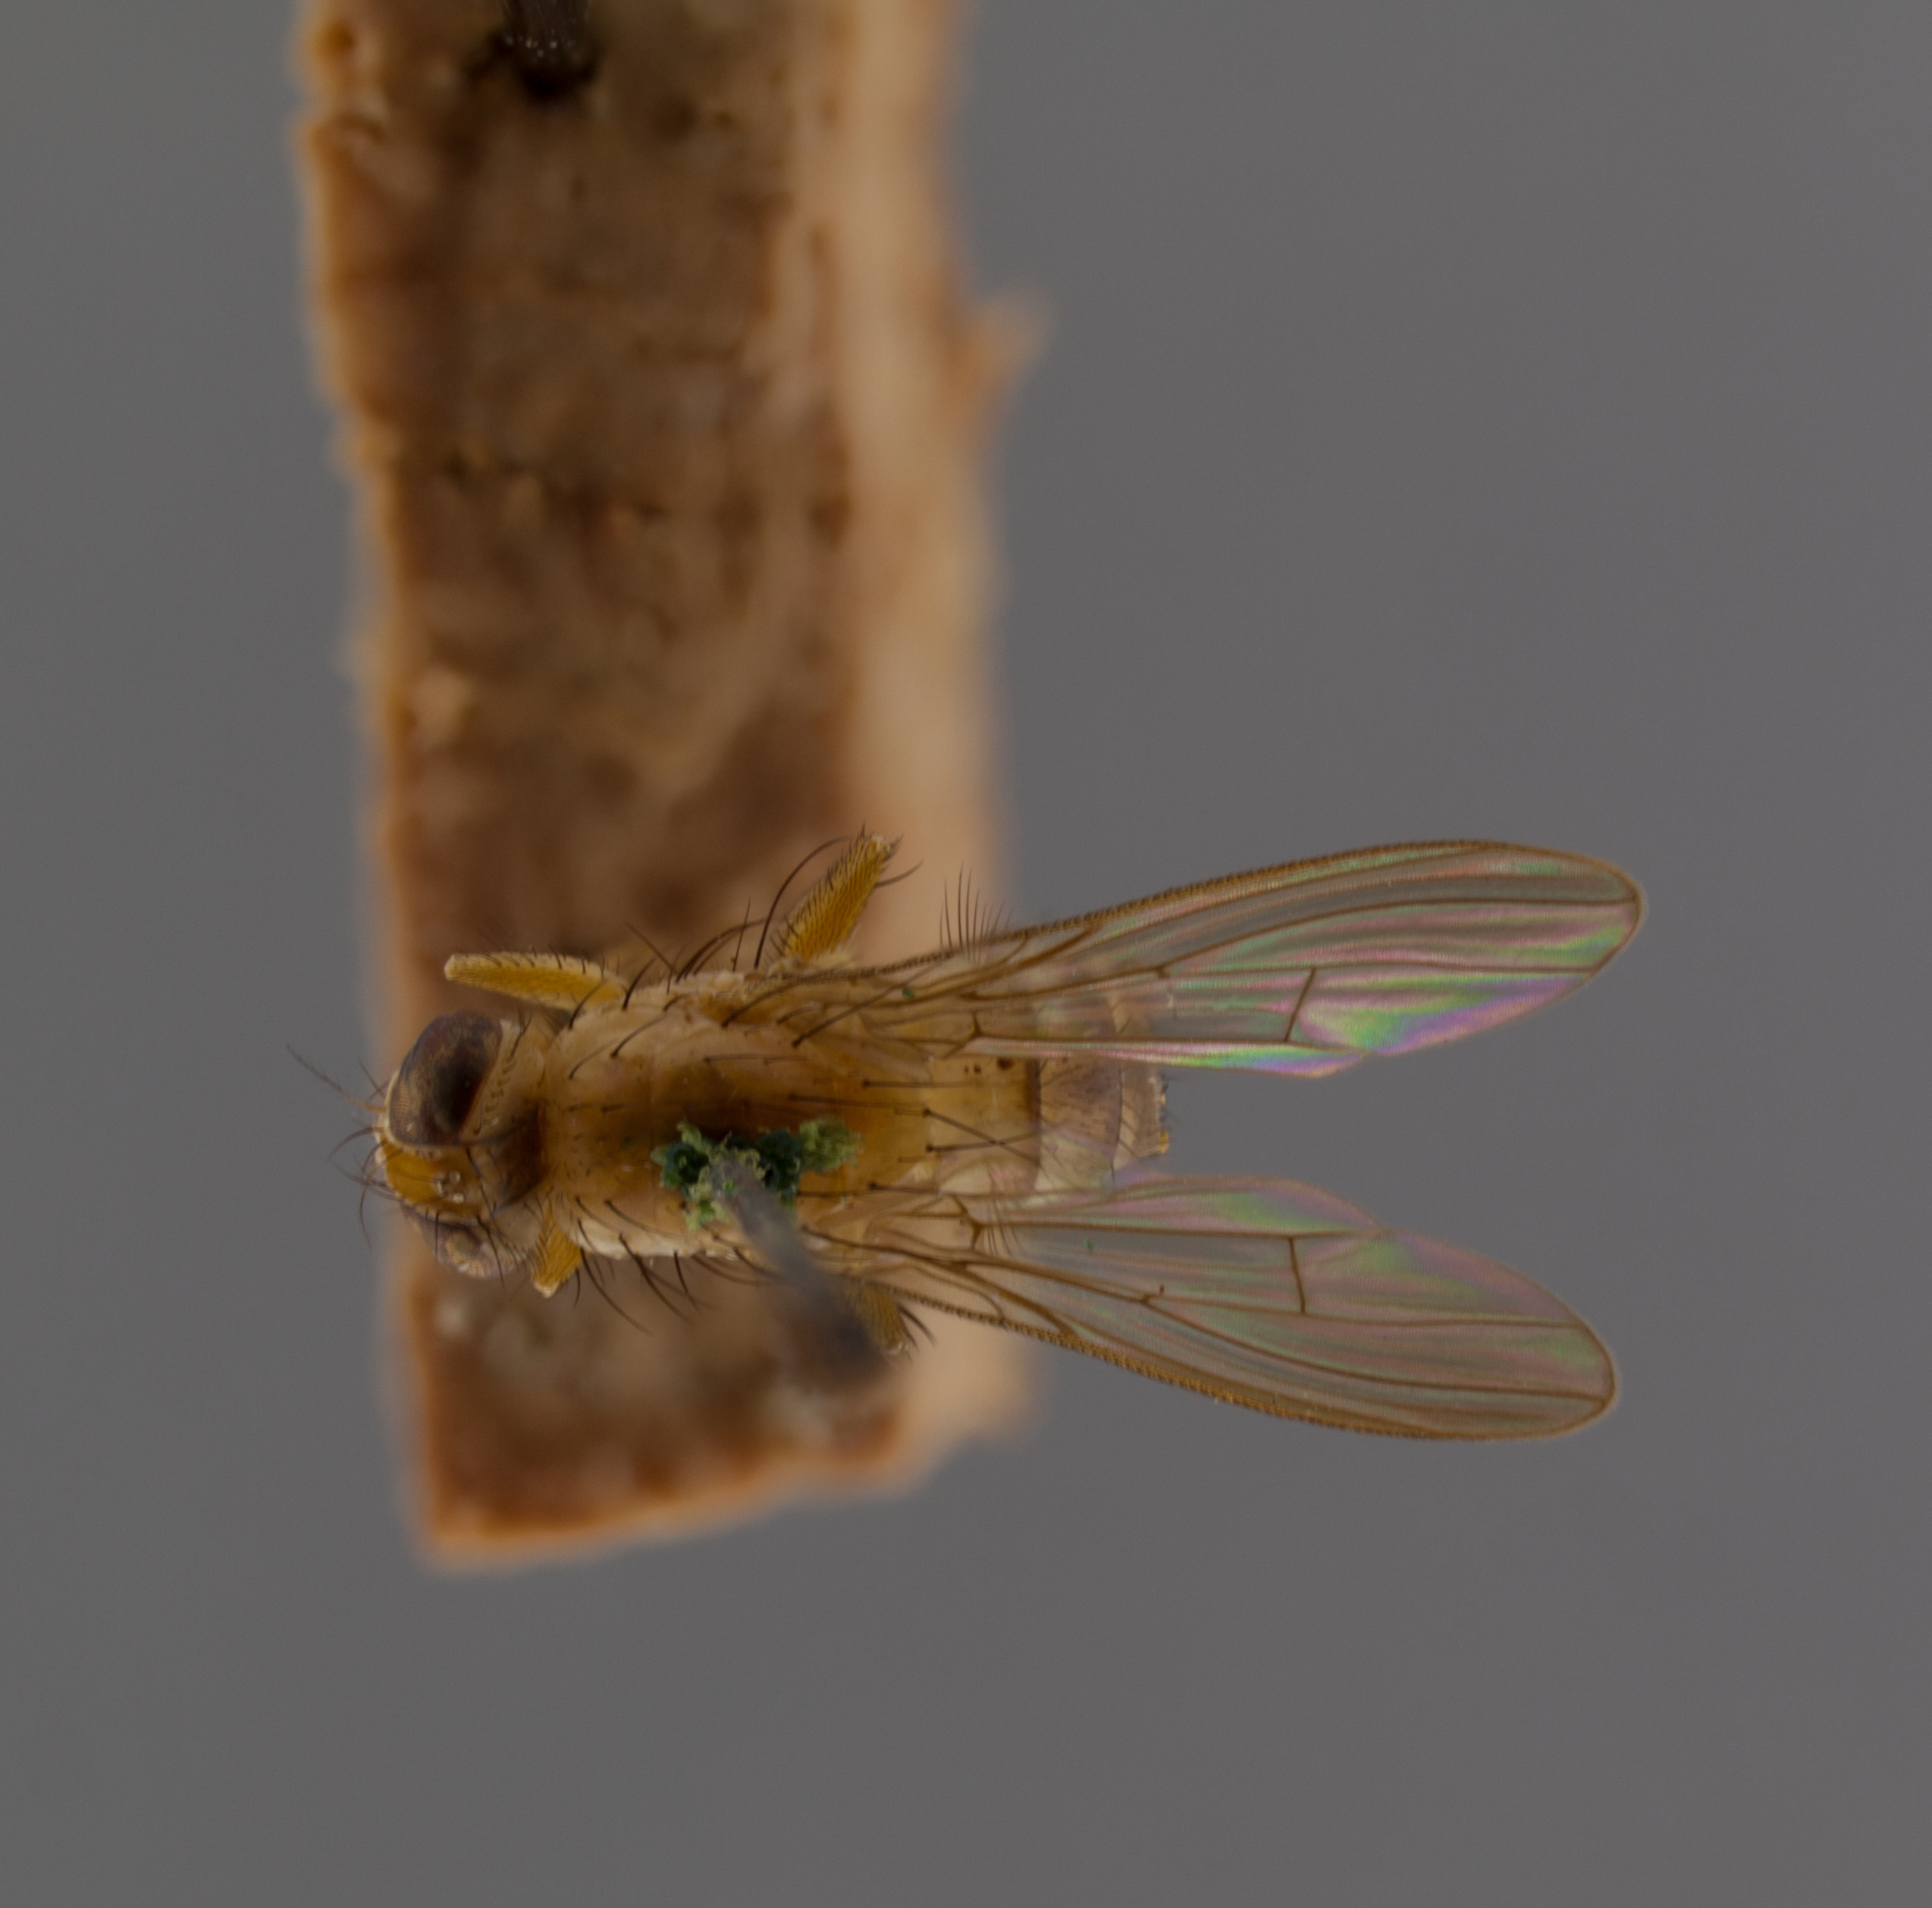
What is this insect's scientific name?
Idiohelina setifemur
